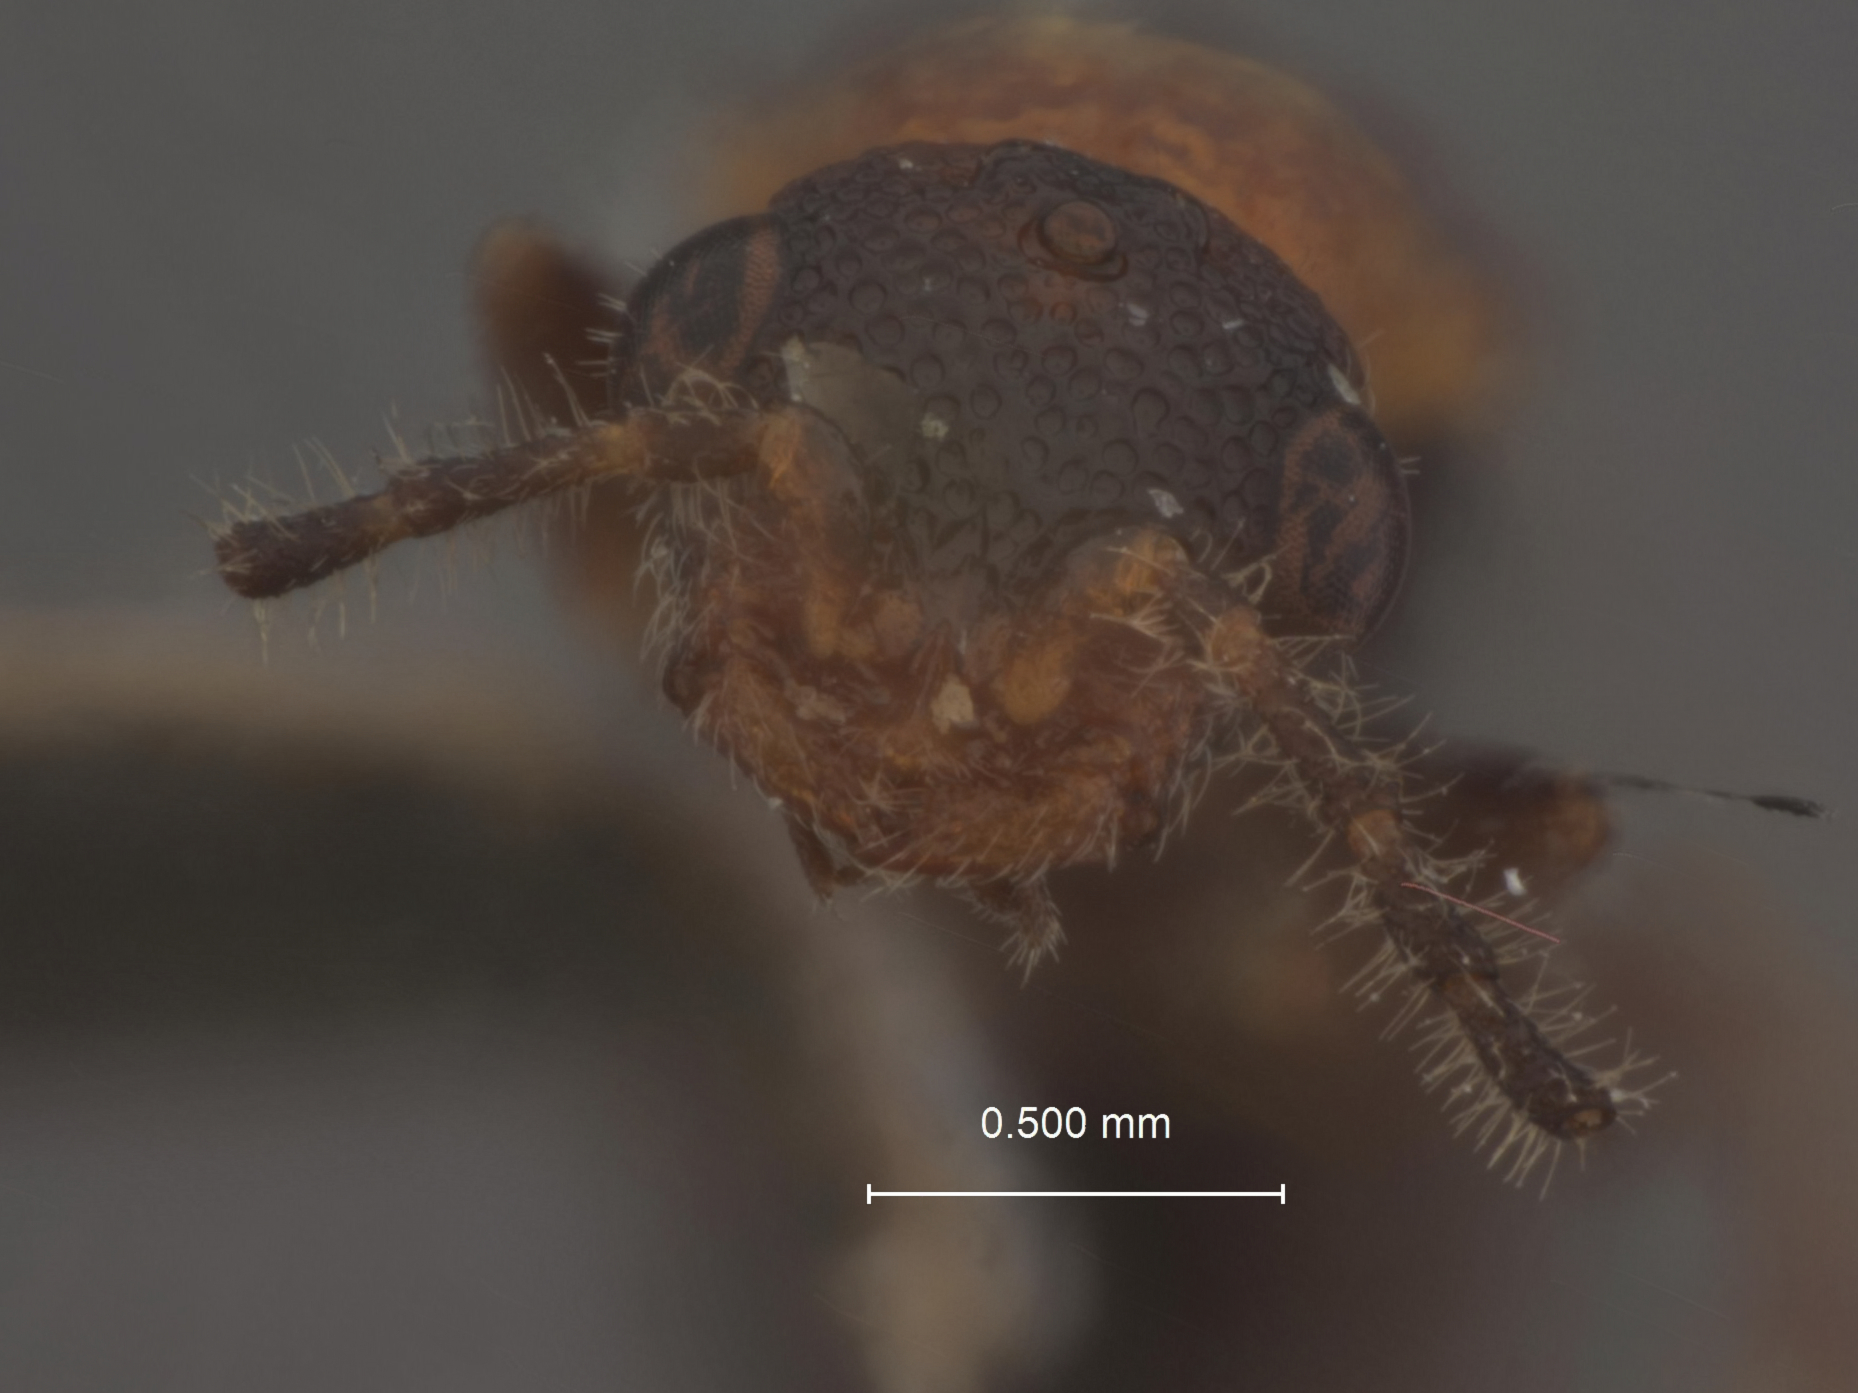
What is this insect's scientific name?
Heterocoelia priesneri
